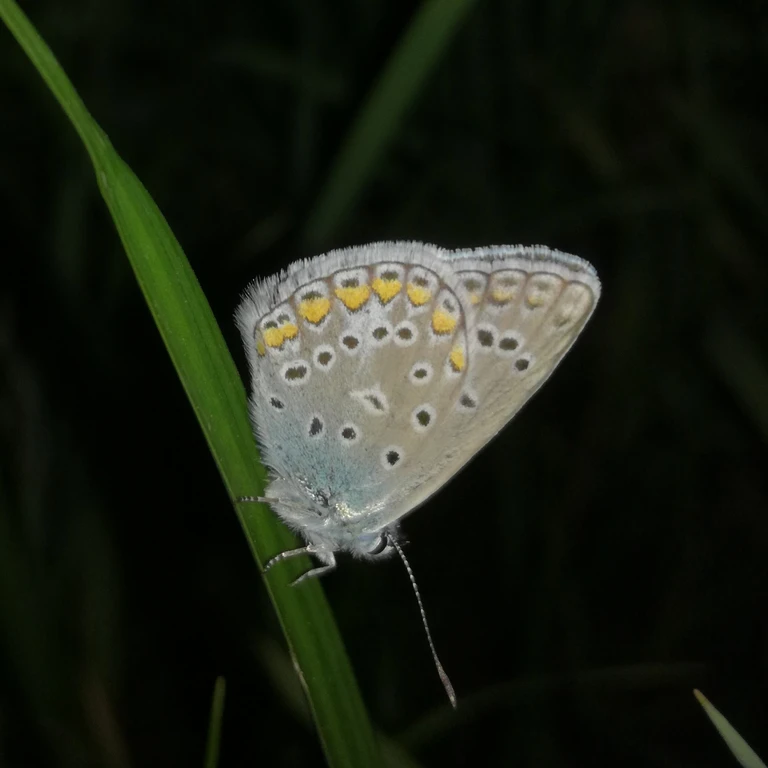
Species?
Polyommatus icarus
